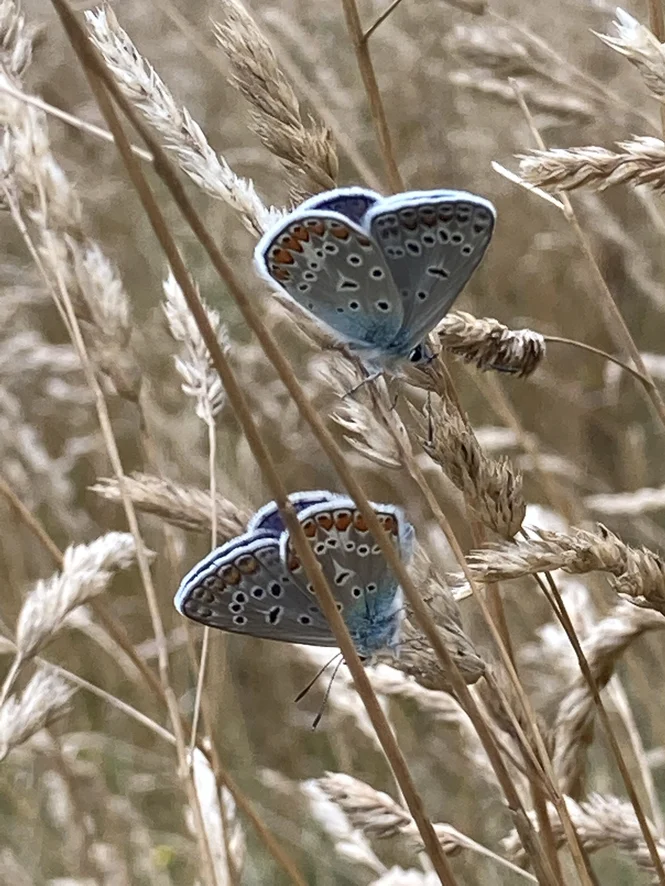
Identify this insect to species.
Polyommatus icarus
